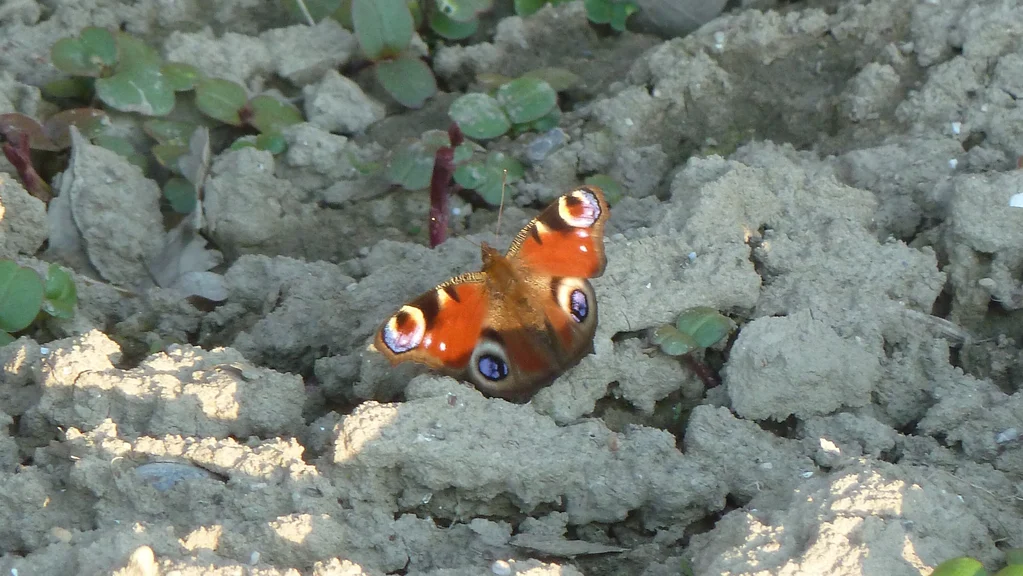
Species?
Aglais io
